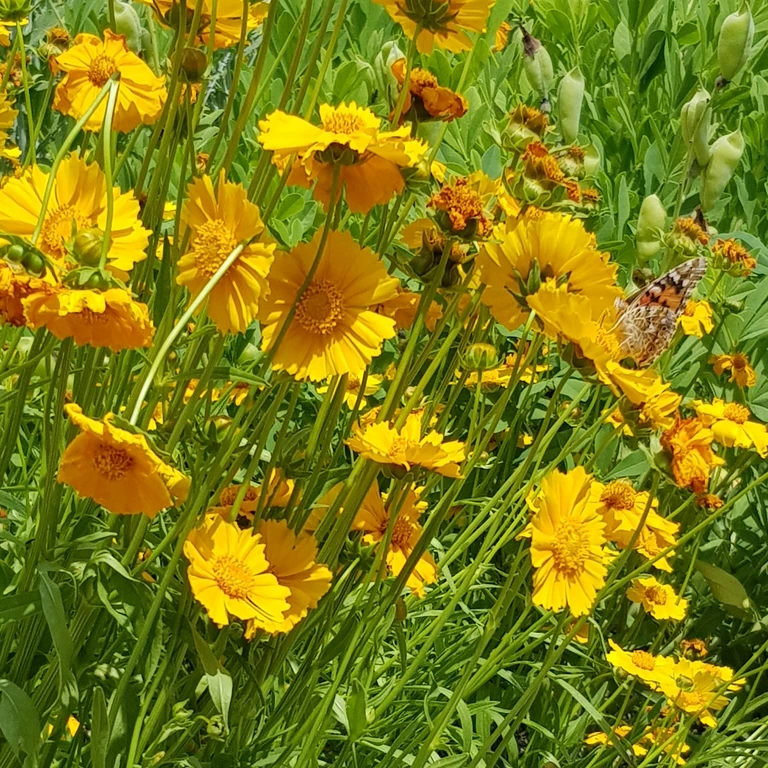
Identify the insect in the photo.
Vanessa cardui
